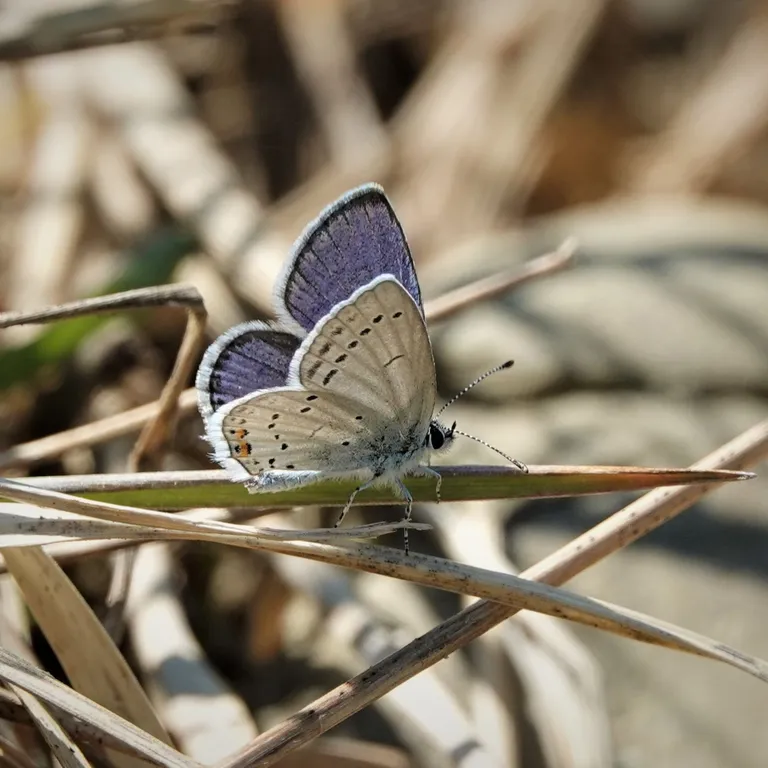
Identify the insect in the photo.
Cupido argiades (also Elkalyce argiades)
